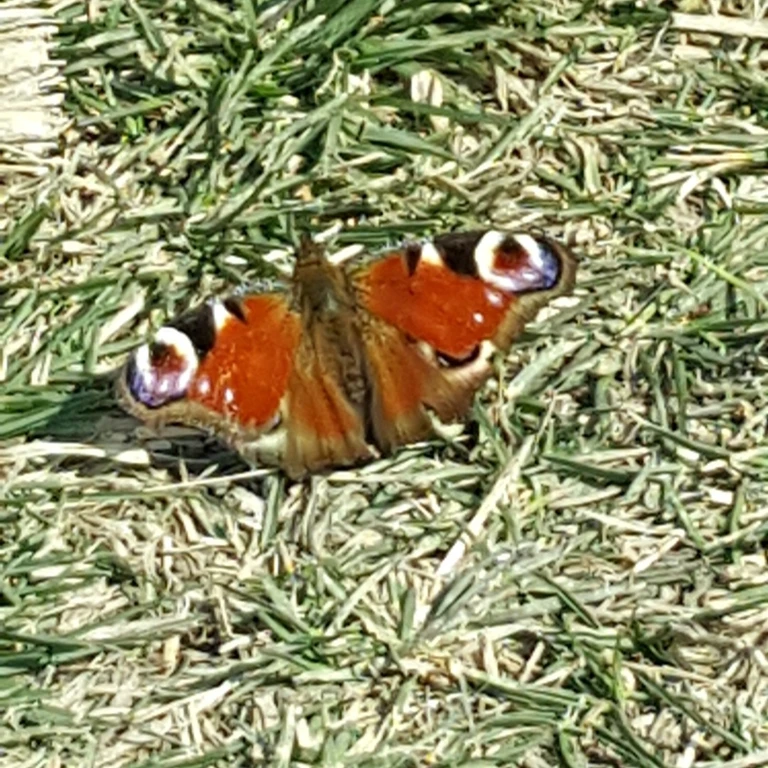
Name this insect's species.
Aglais io
